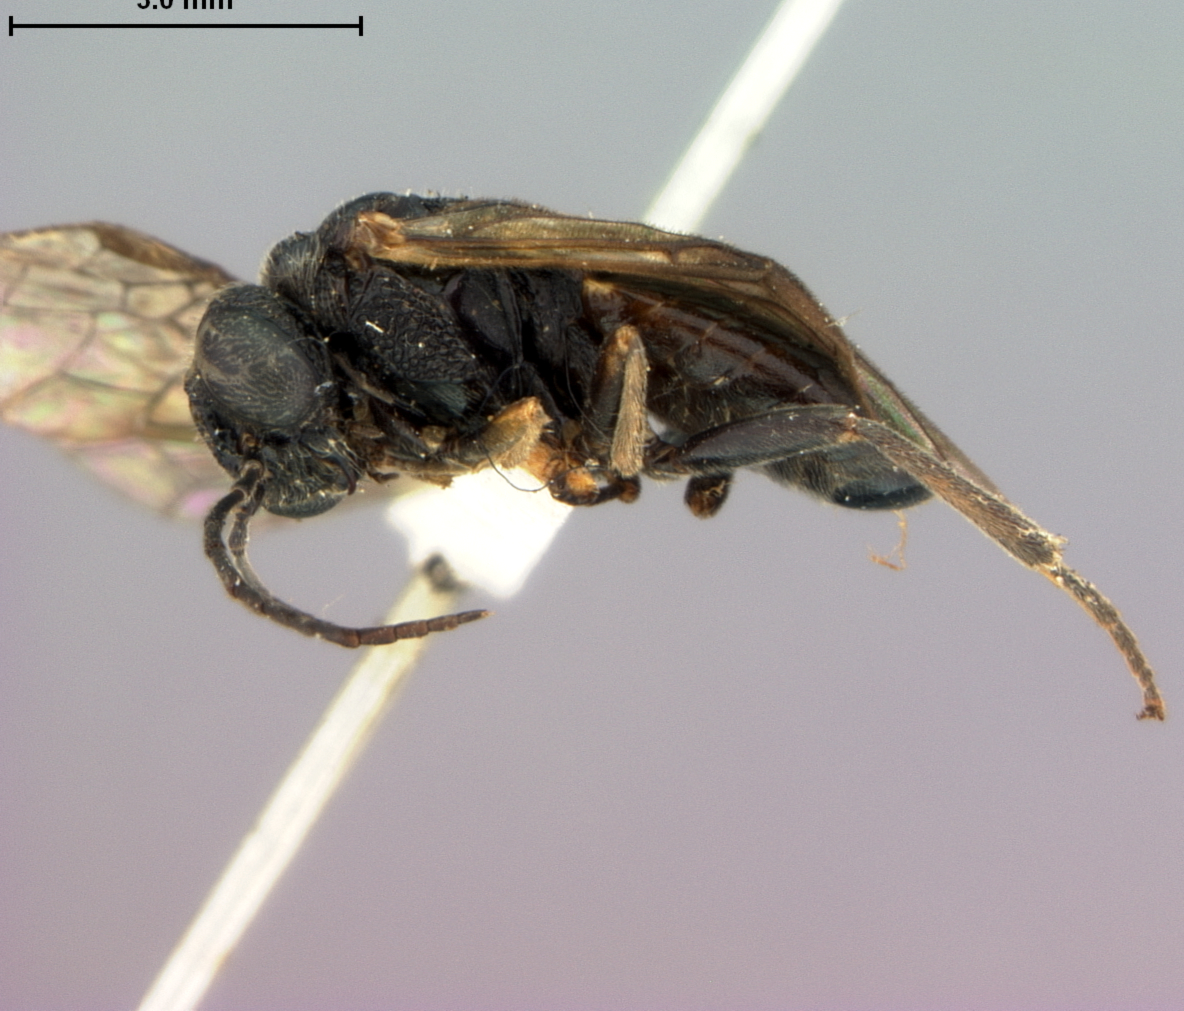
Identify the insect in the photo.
Eriocampa mitsukurii
